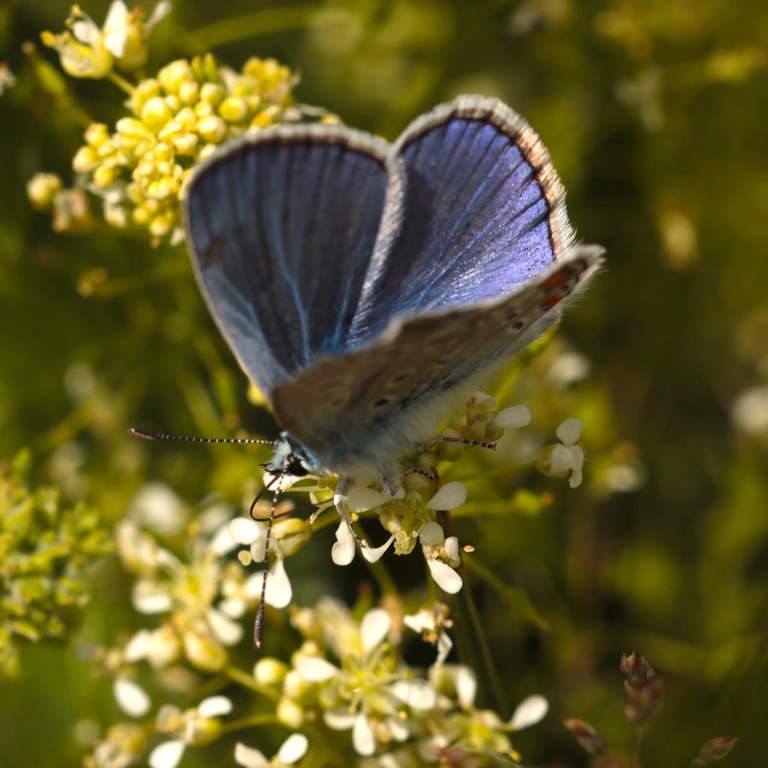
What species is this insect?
Polyommatus icarus
